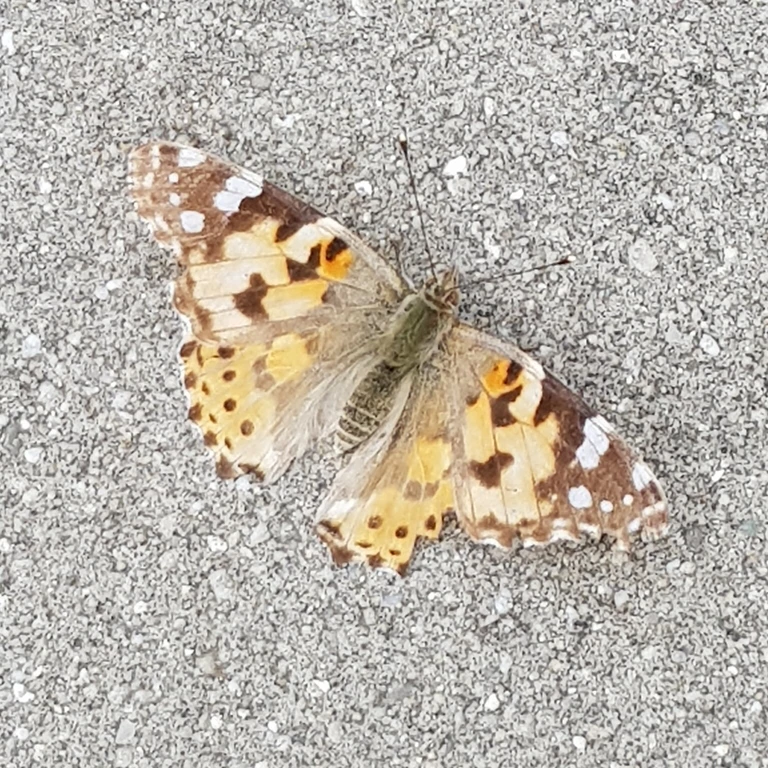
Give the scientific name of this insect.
Vanessa cardui
